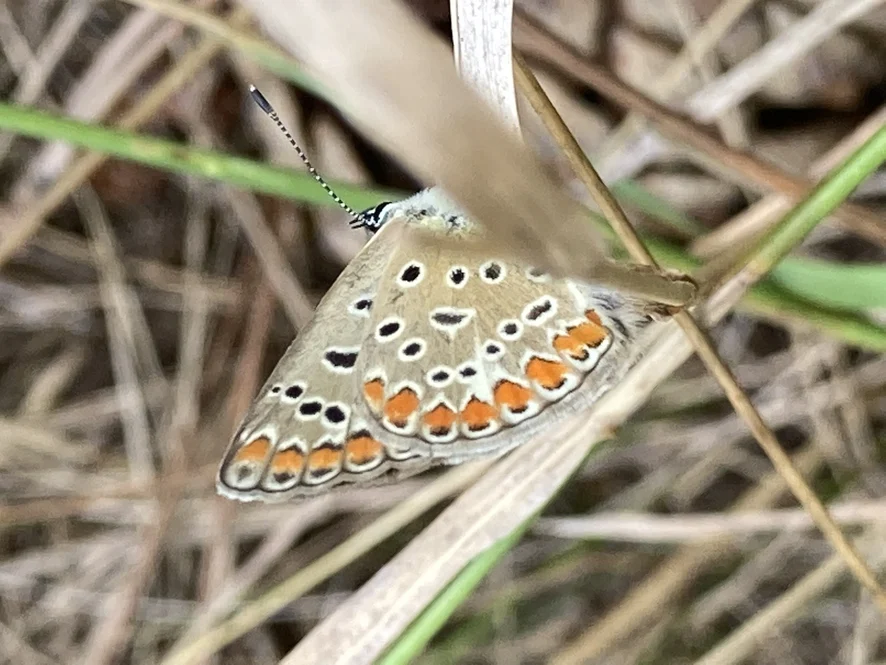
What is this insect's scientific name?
Polyommatus icarus
